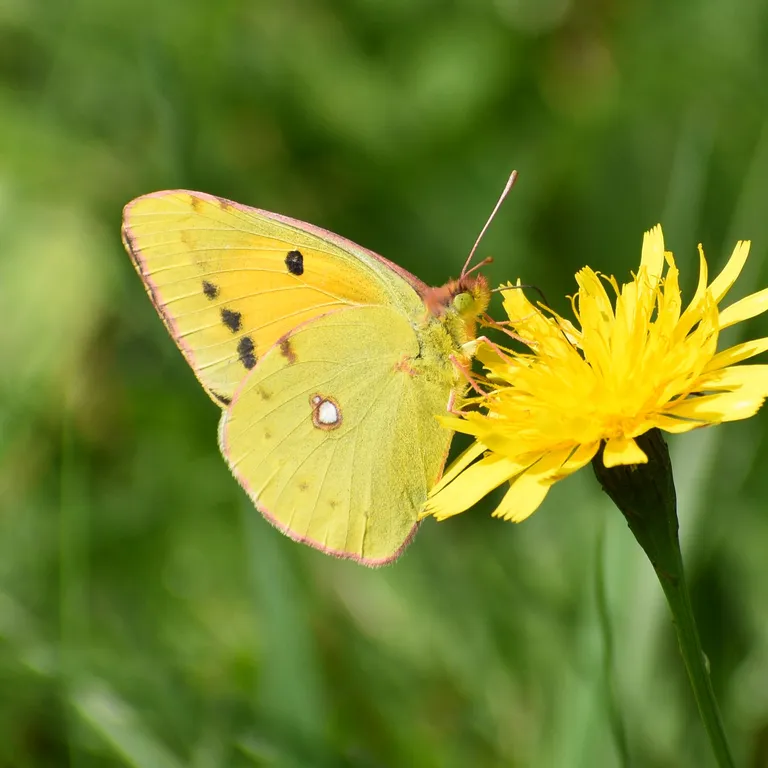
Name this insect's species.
Colias croceus
